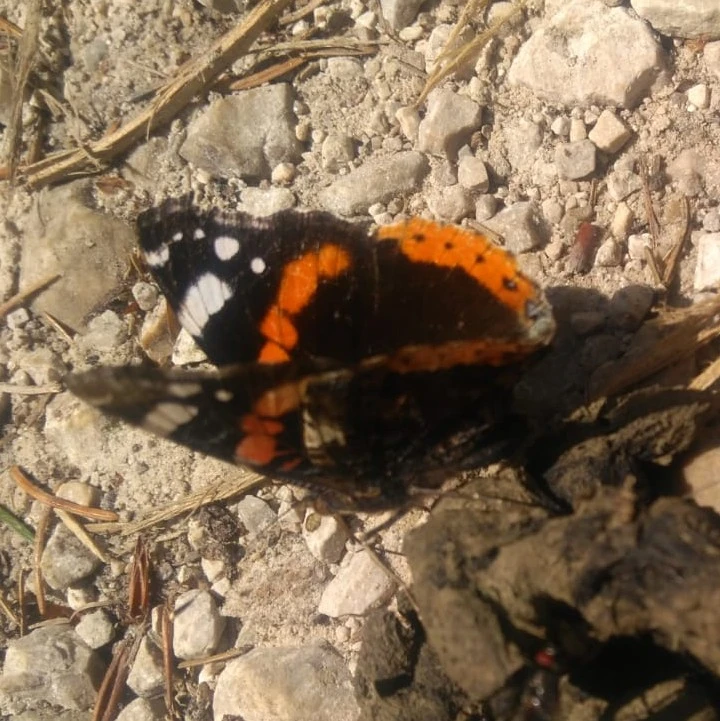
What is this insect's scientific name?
Vanessa atalanta
